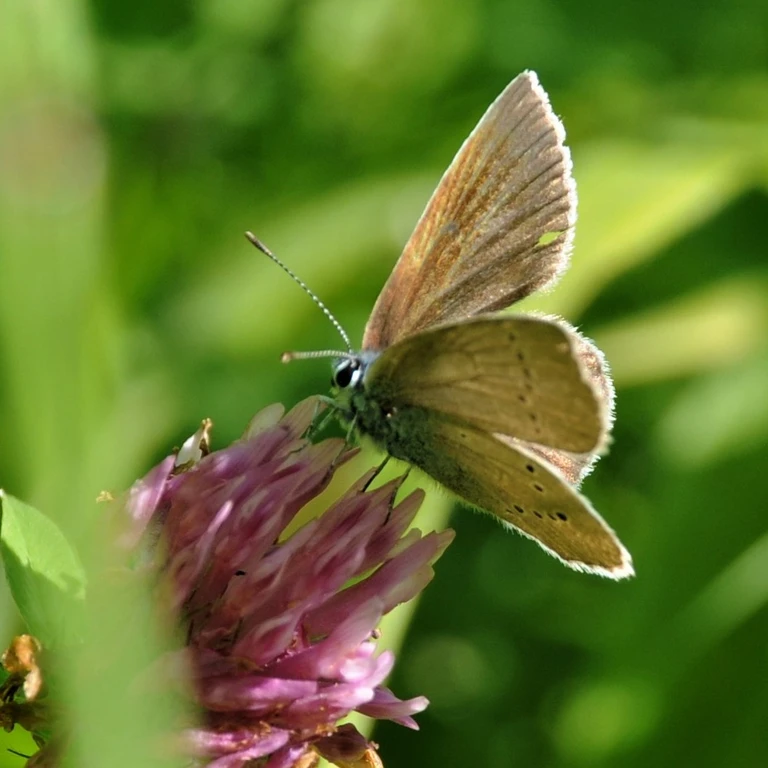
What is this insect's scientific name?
Cyaniris semiargus
